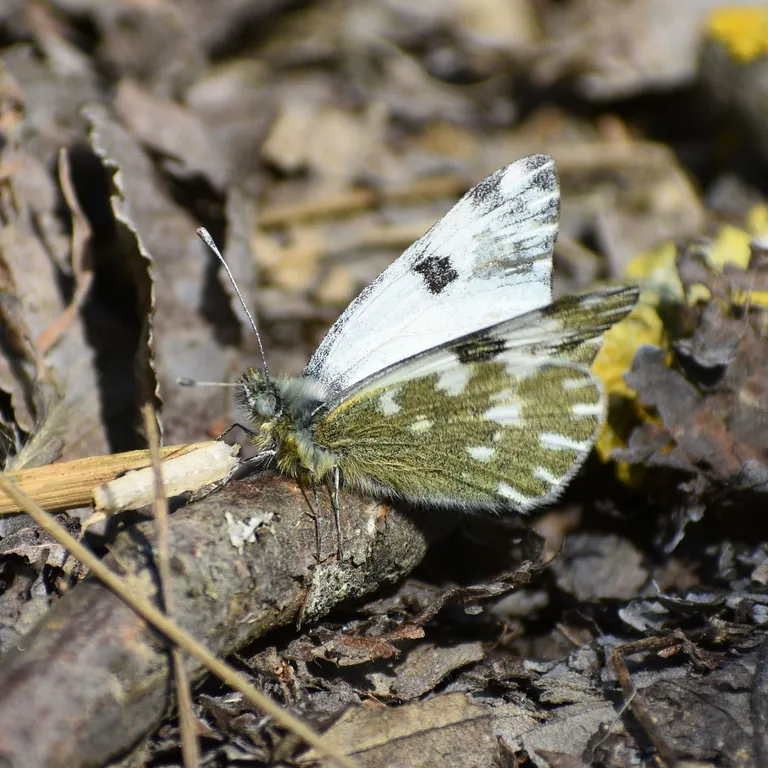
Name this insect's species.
Pontia edusa
